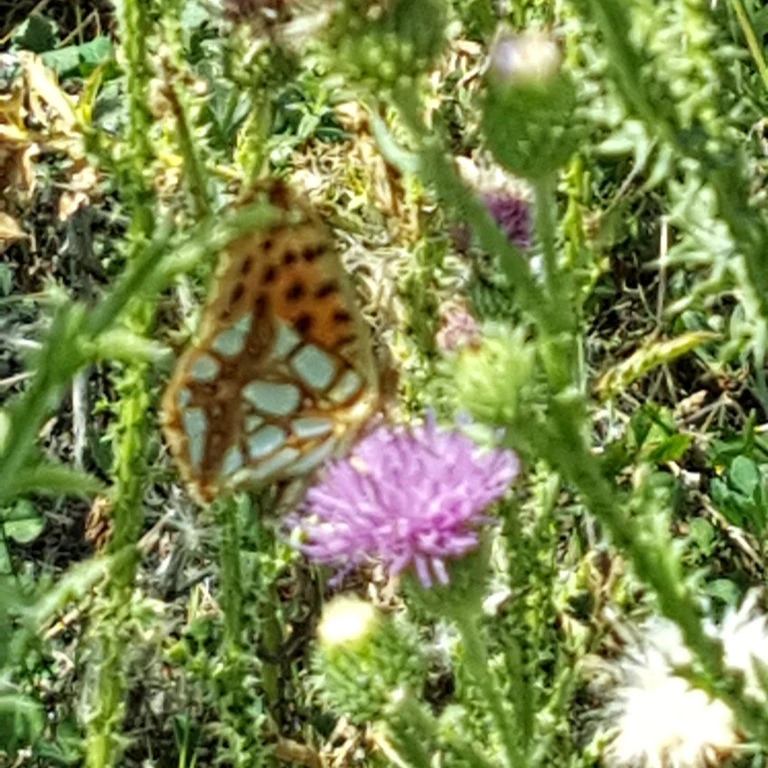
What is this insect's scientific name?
Issoria lathonia
